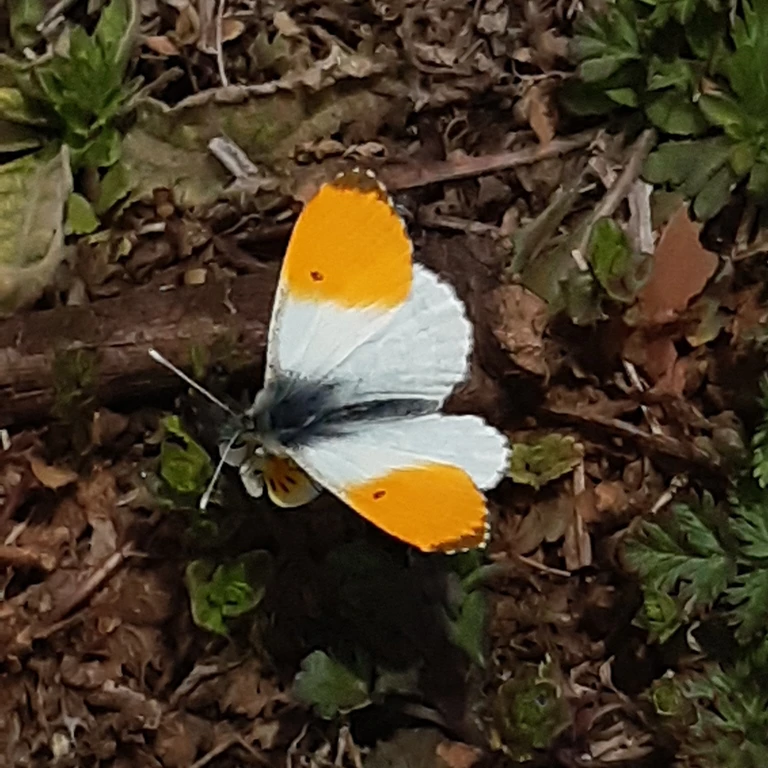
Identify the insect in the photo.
Anthocharis cardamines
